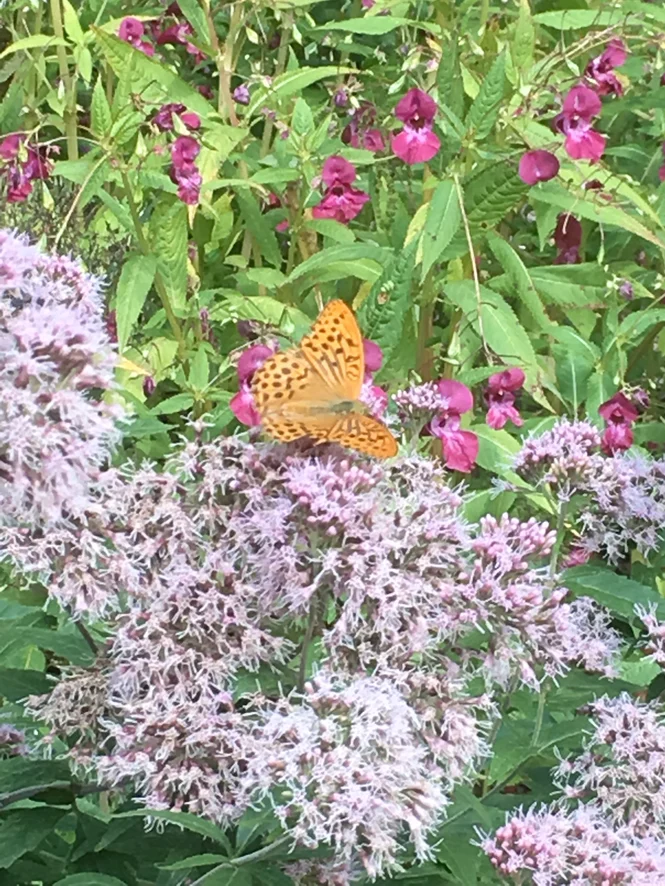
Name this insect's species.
Argynnis paphia
